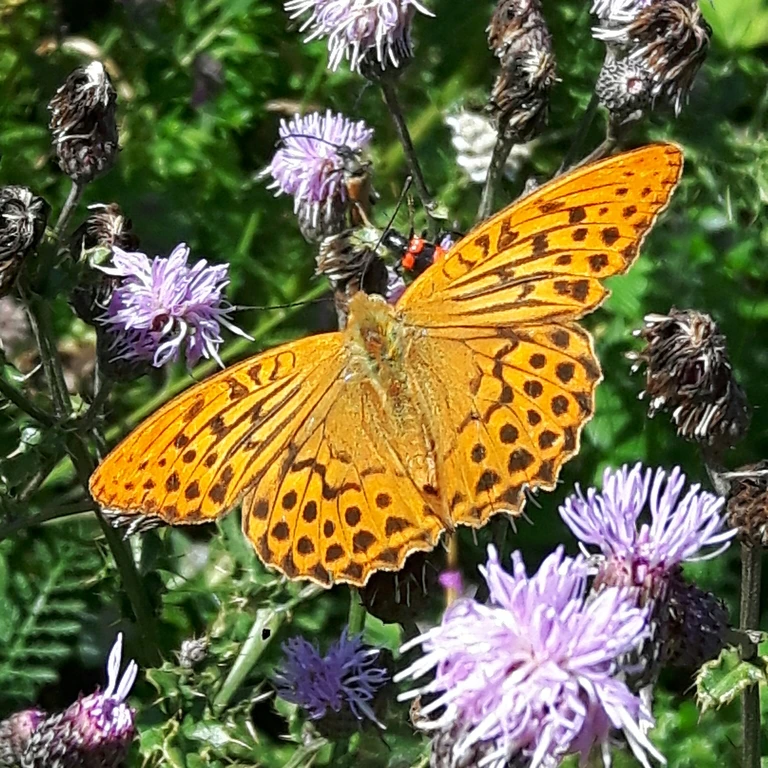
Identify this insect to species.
Argynnis paphia
